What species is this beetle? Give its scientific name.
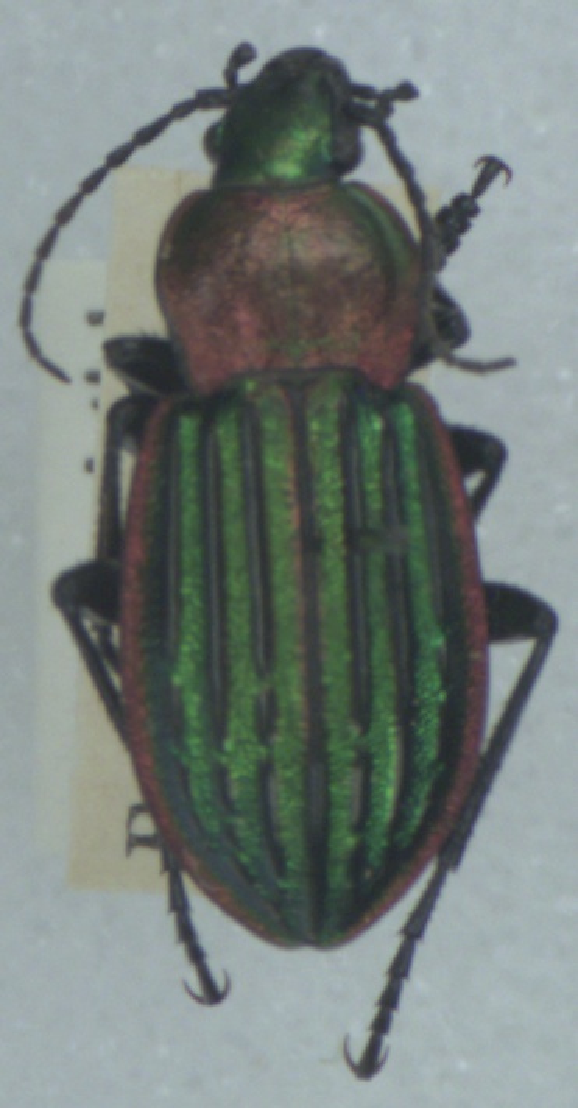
Carabus nitens
